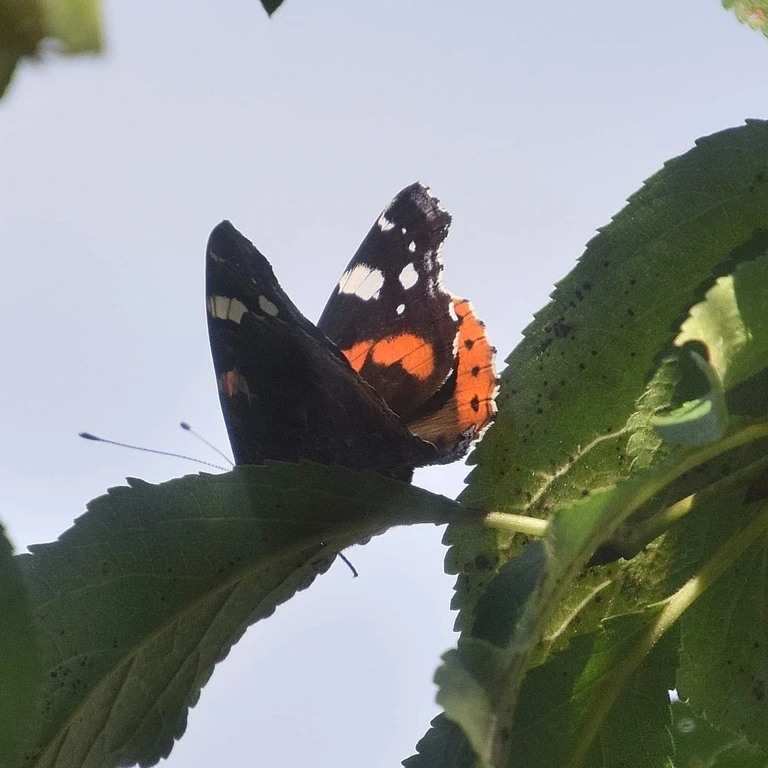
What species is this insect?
Vanessa atalanta
